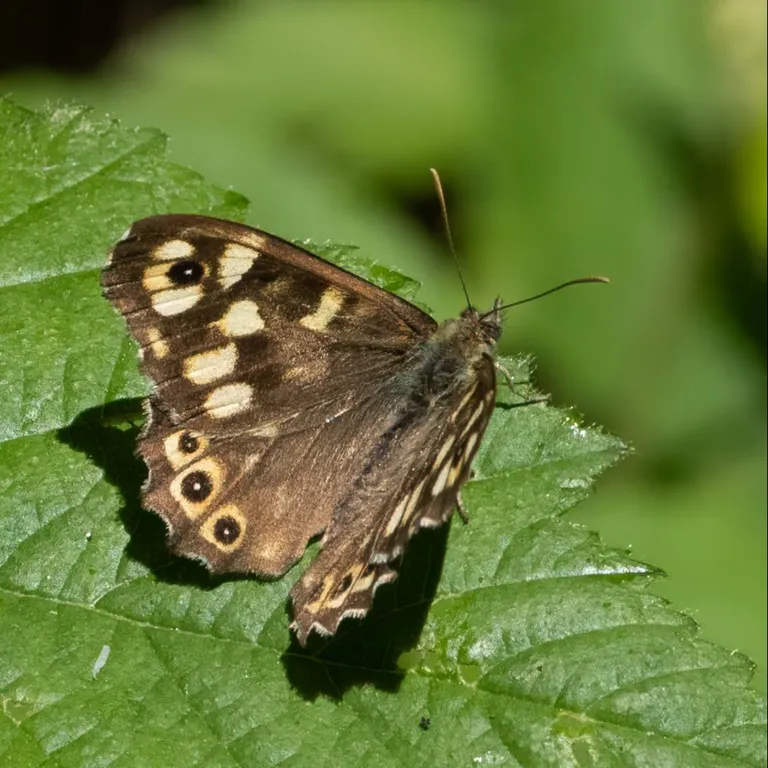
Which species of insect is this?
Pararge aegeria
